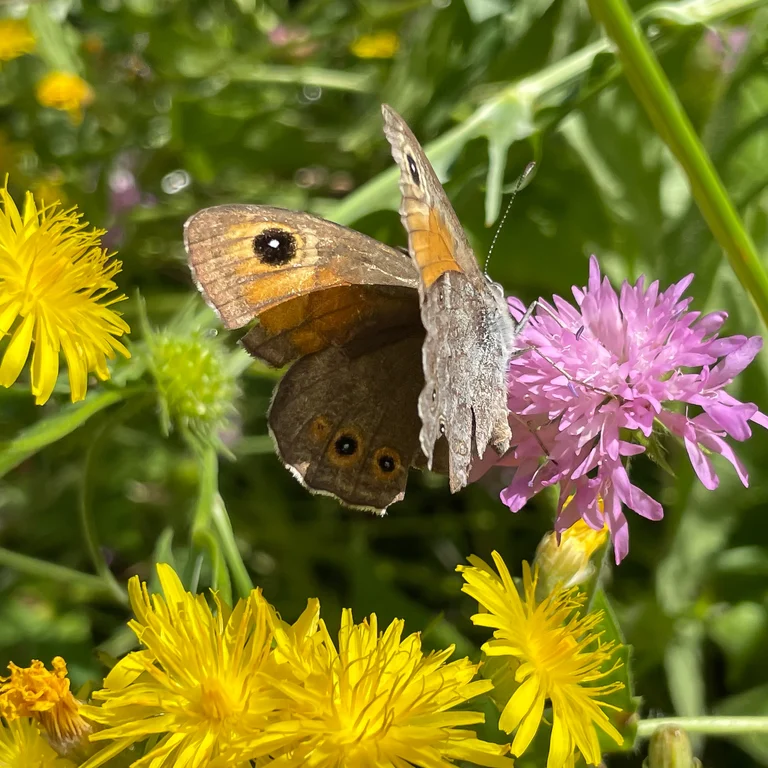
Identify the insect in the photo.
Lasiommata maera (also Pararge maera)
